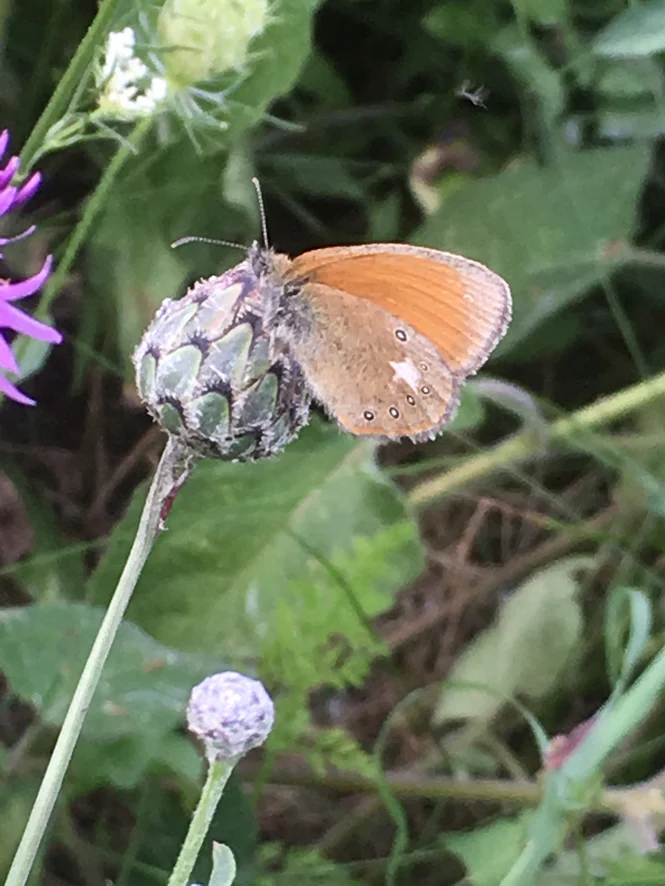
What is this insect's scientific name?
Coenonympha glycerion (also Coenonympha iphis)
